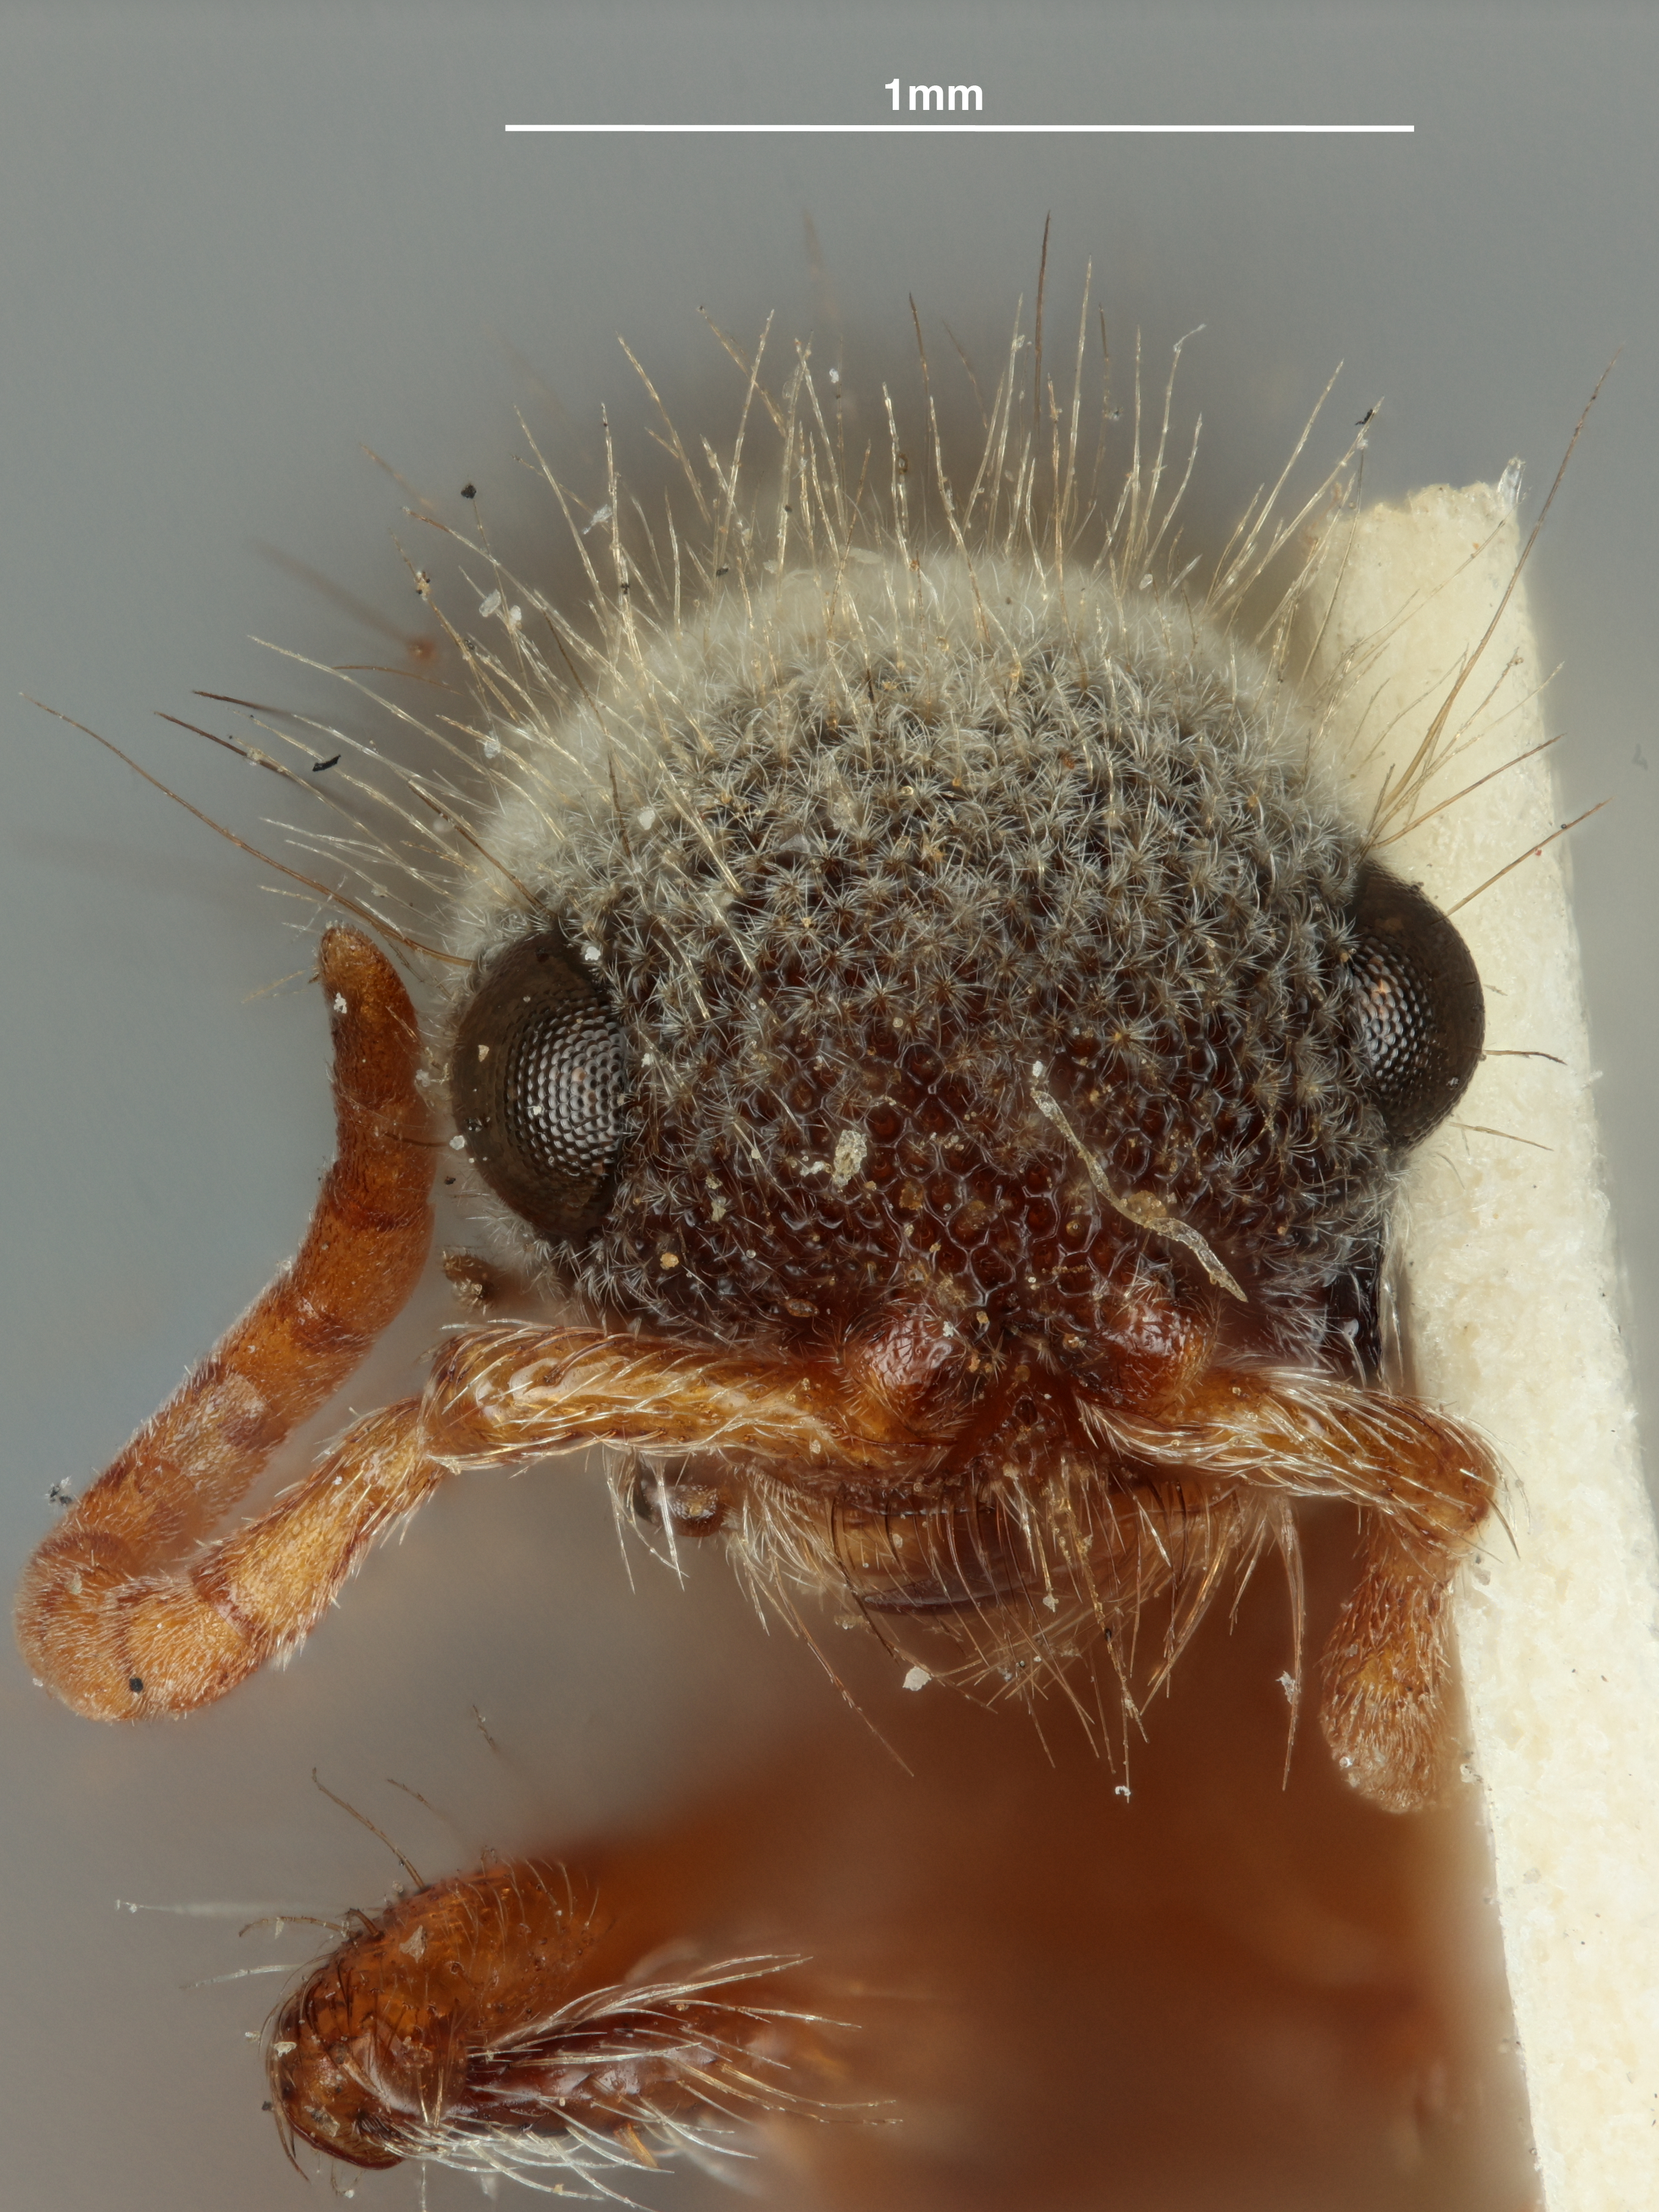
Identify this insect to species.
Xytromutilla turrialba
